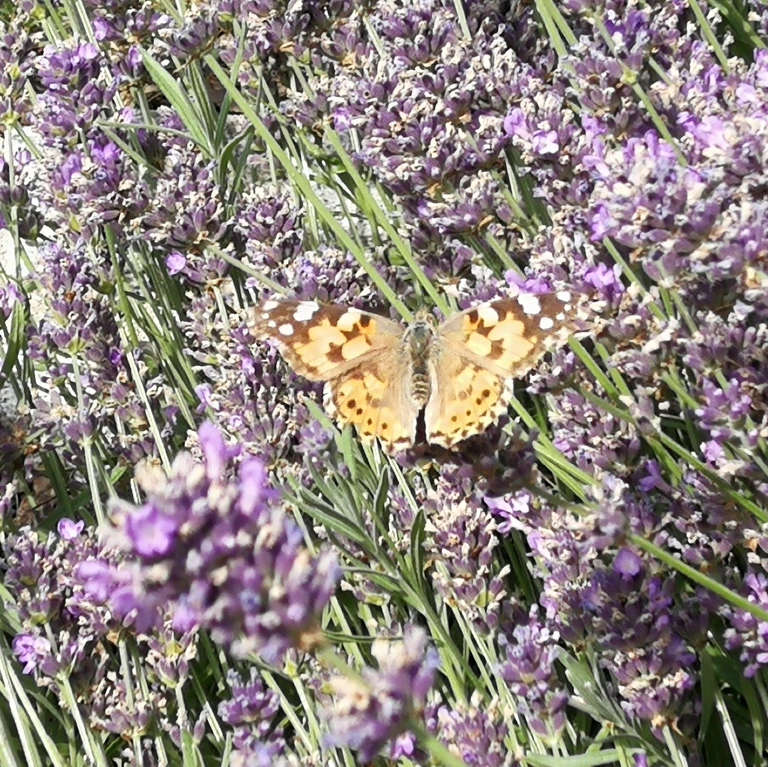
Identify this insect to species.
Vanessa cardui
